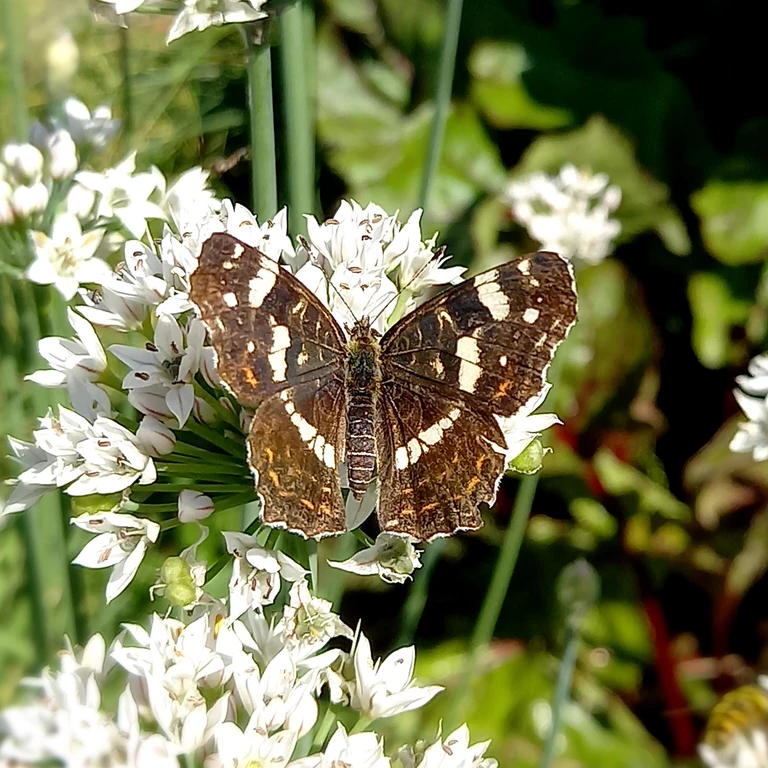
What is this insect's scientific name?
Araschnia levana
